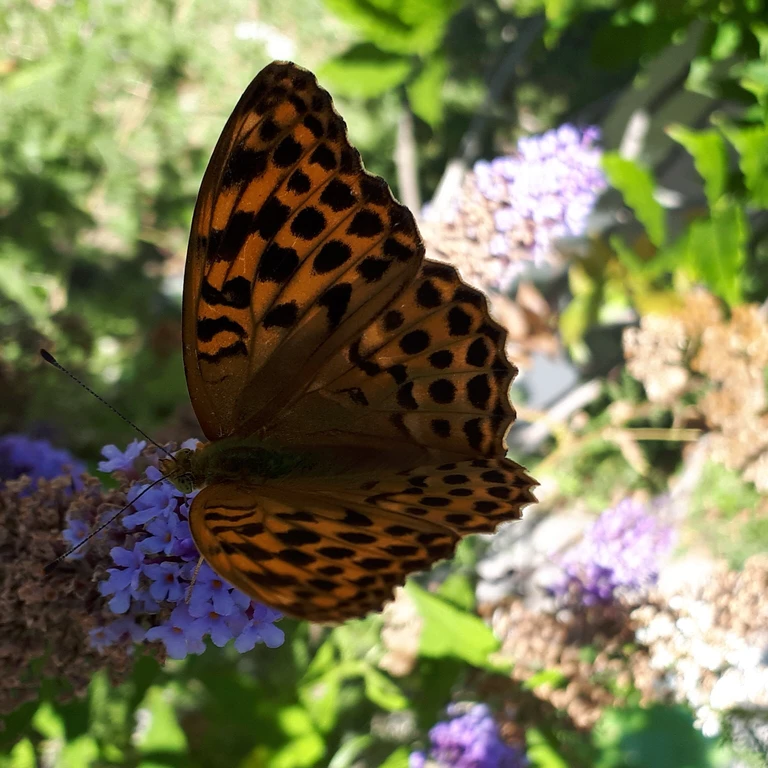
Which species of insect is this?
Argynnis paphia
